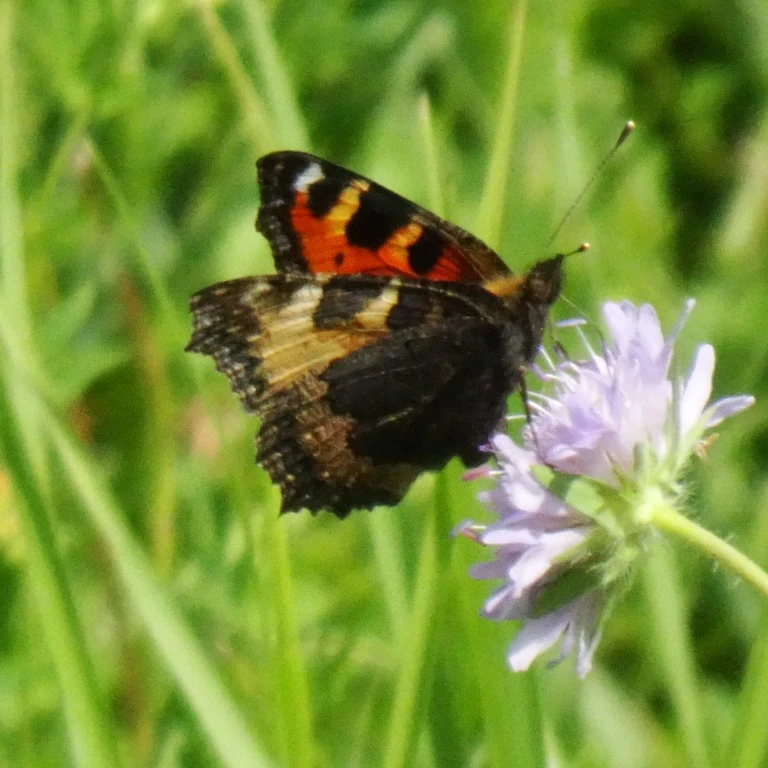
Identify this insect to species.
Aglais urticae
